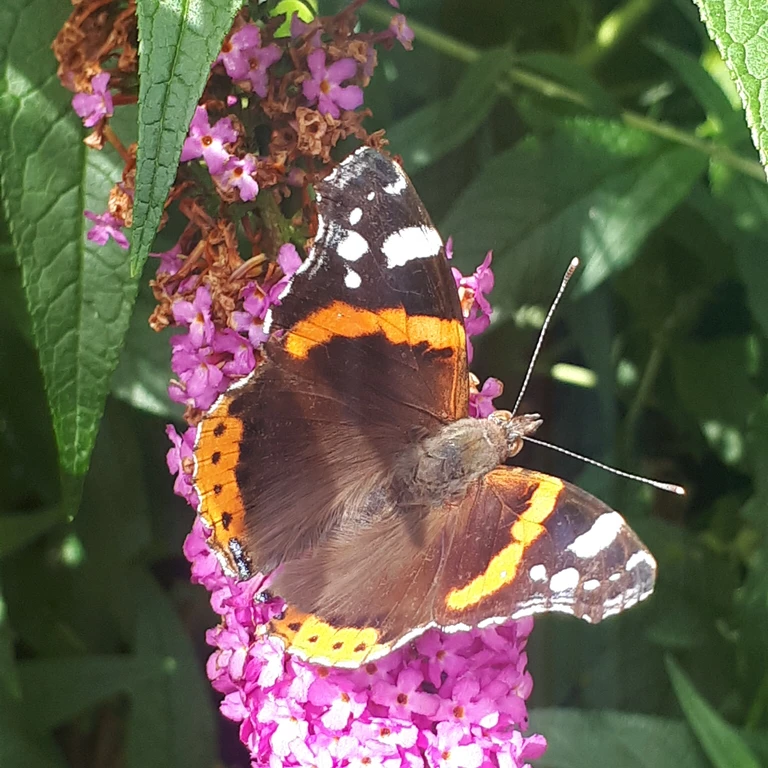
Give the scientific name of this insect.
Vanessa atalanta
